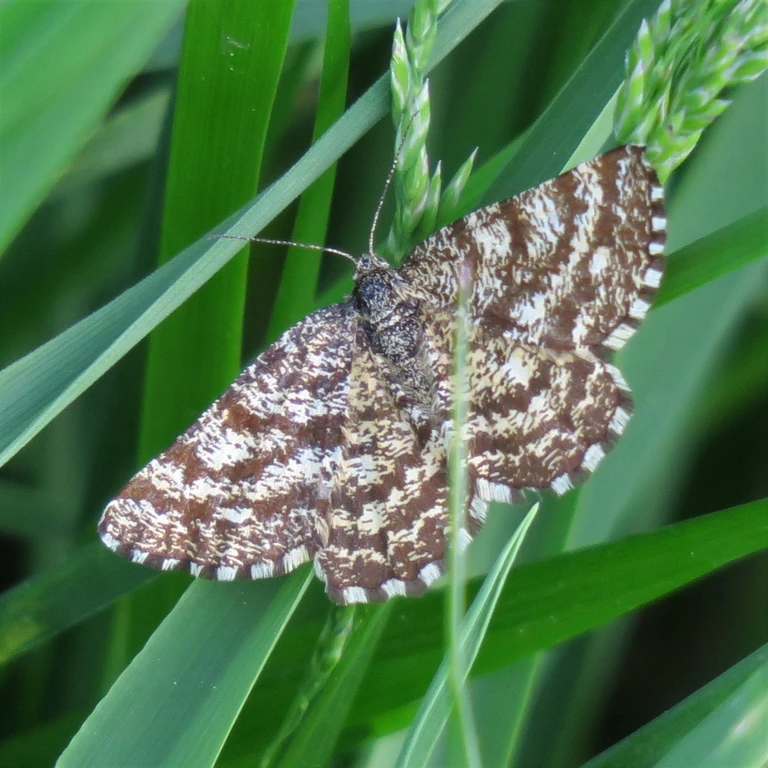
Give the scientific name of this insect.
Ematurga atomaria
